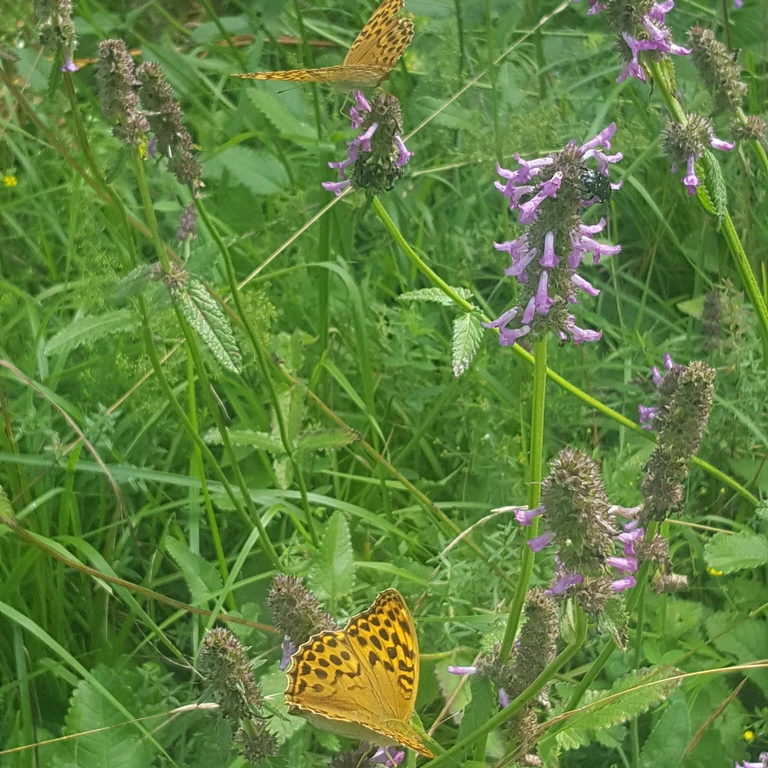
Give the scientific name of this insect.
Argynnis paphia
